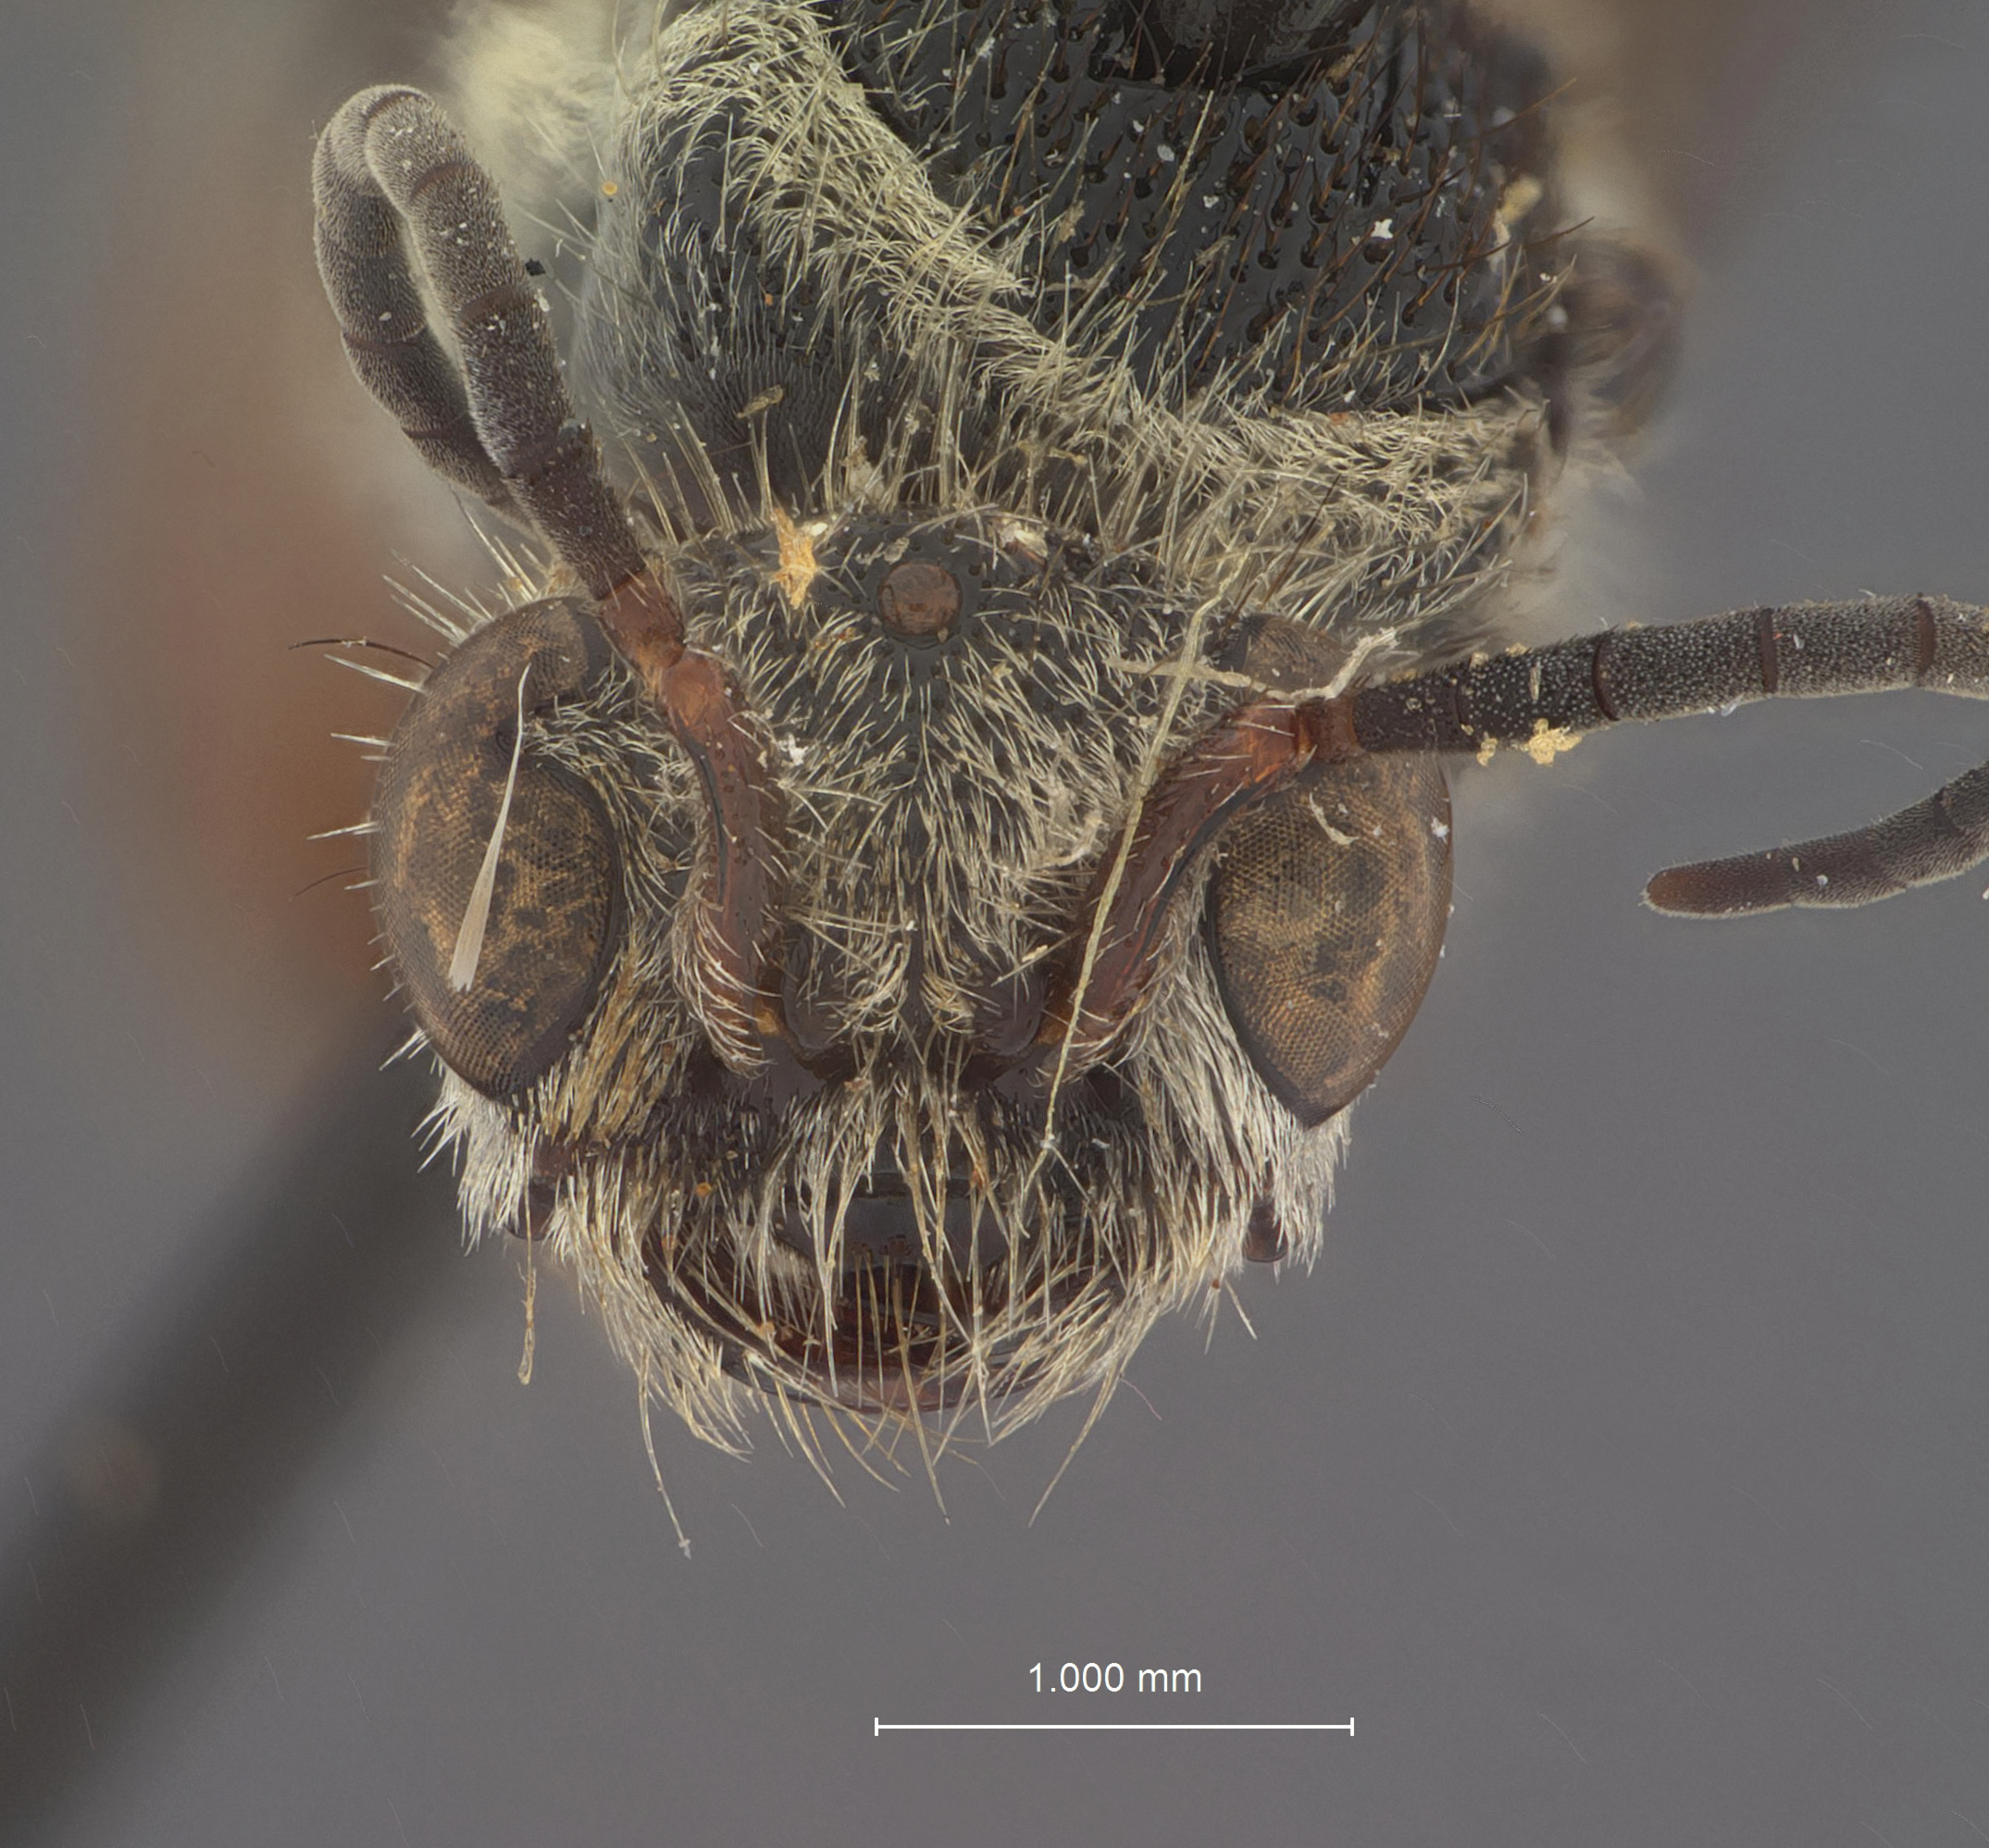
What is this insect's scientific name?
Timulla buscki
